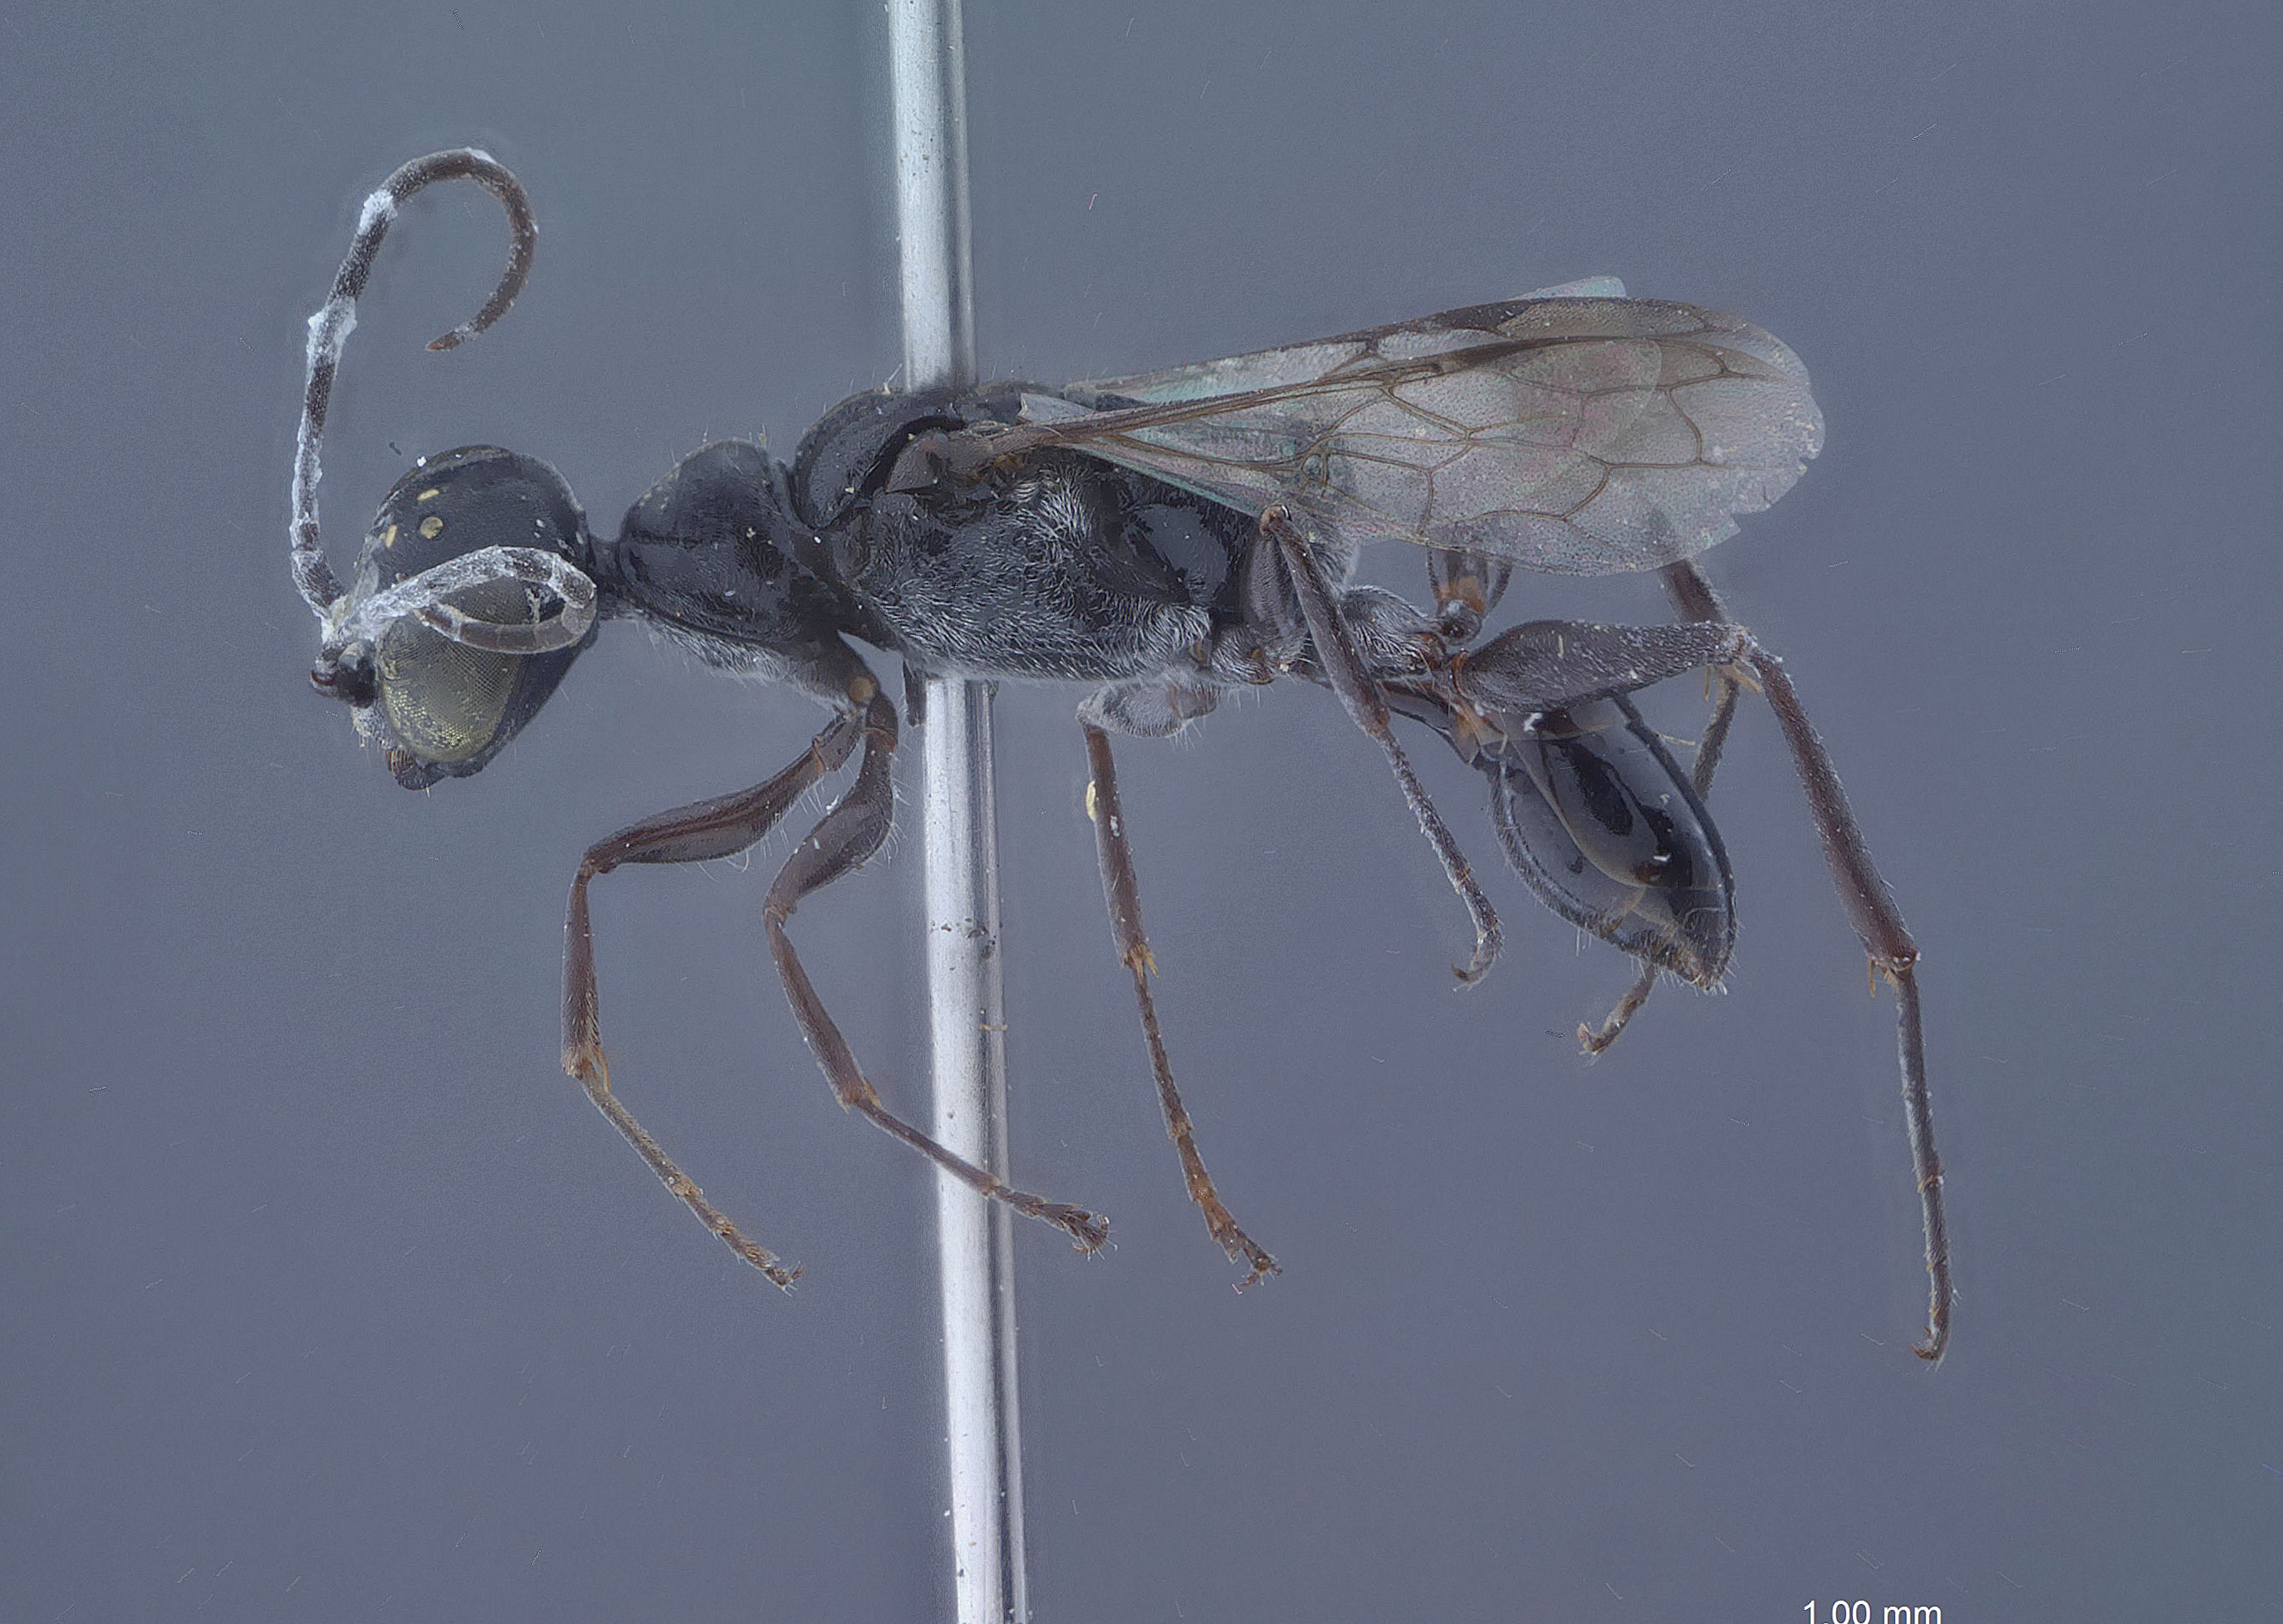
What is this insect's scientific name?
Ampulex murotai
